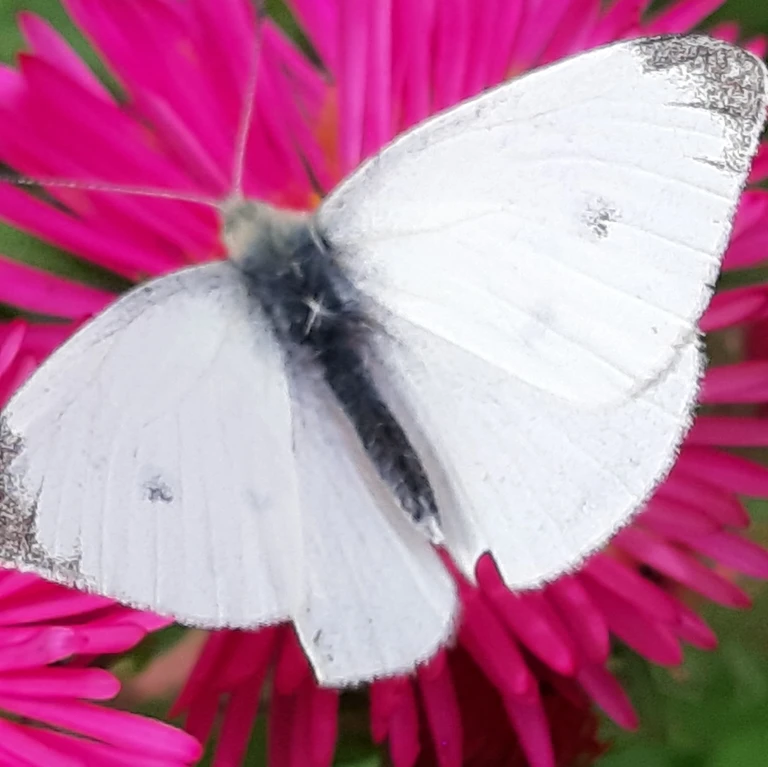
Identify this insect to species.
Pieris rapae
